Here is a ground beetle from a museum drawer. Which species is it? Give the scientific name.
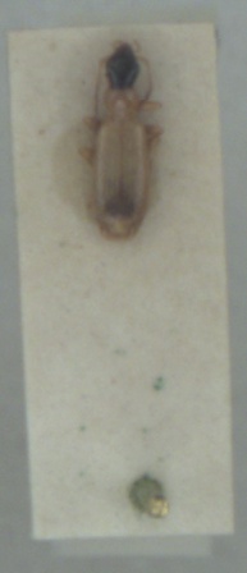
Demetrias monostigma
